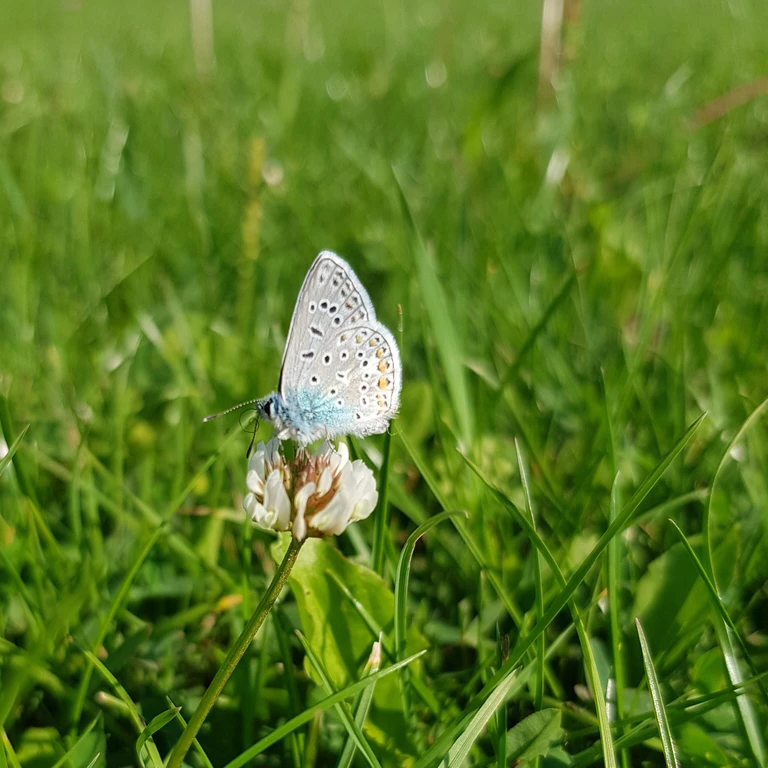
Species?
Polyommatus icarus
